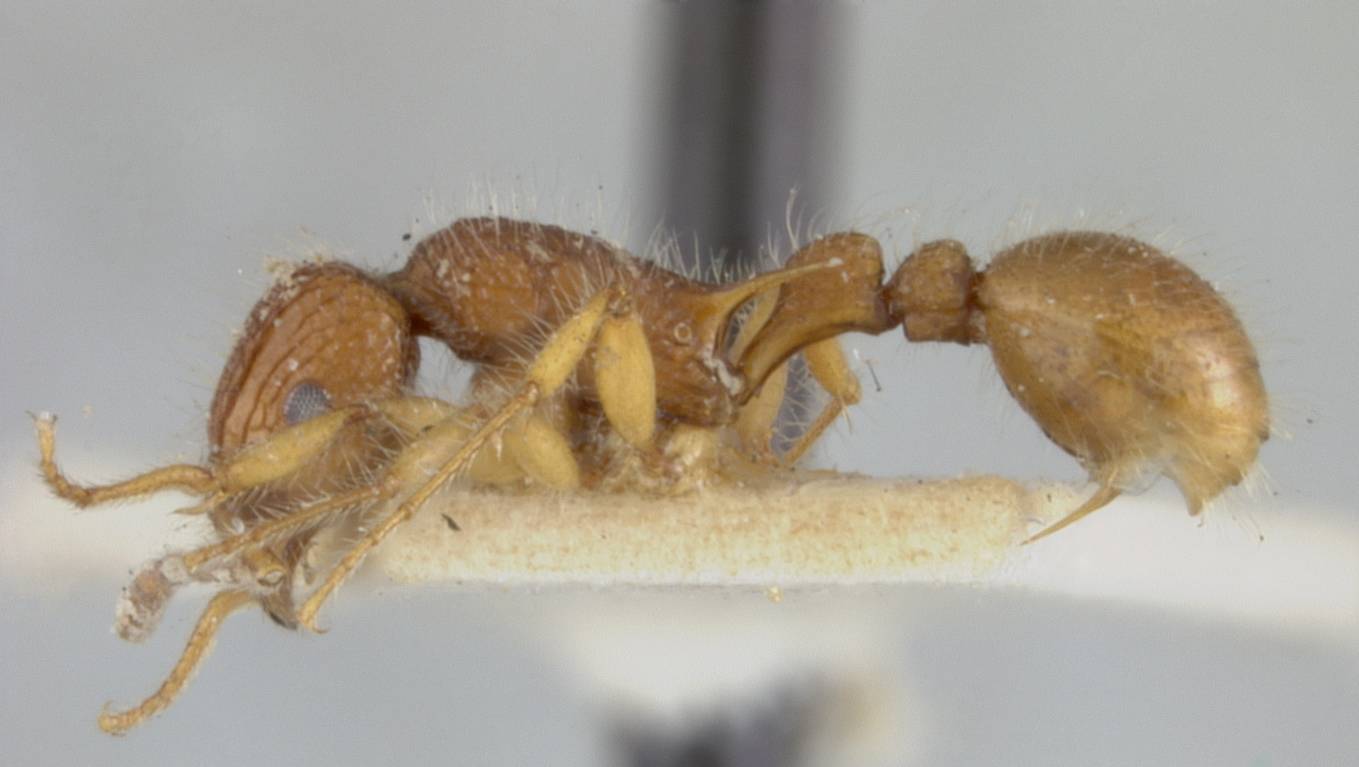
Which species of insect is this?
Tetramorium kelleri
